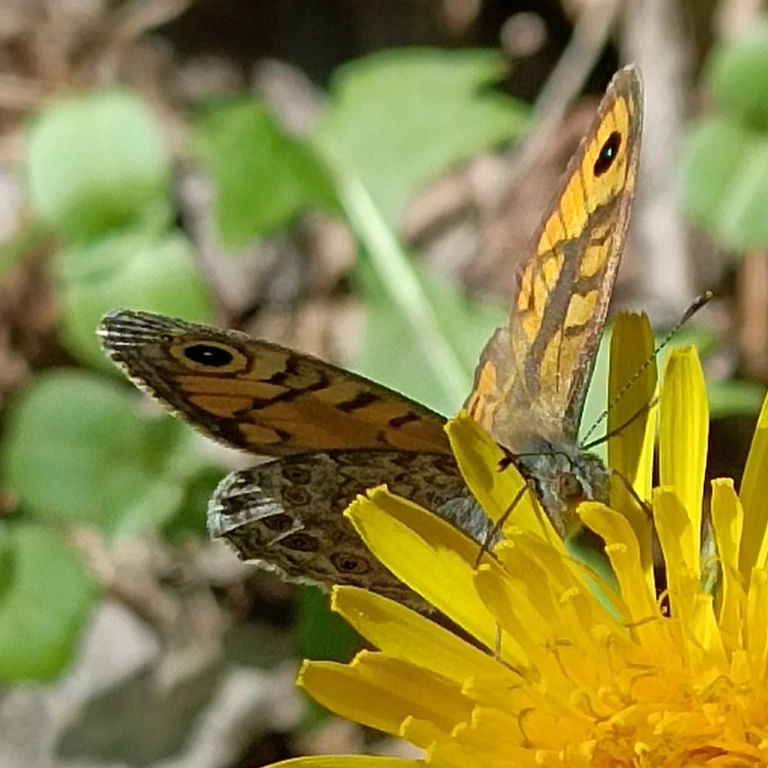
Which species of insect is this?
Lasiommata megera (also Pararge megera)
